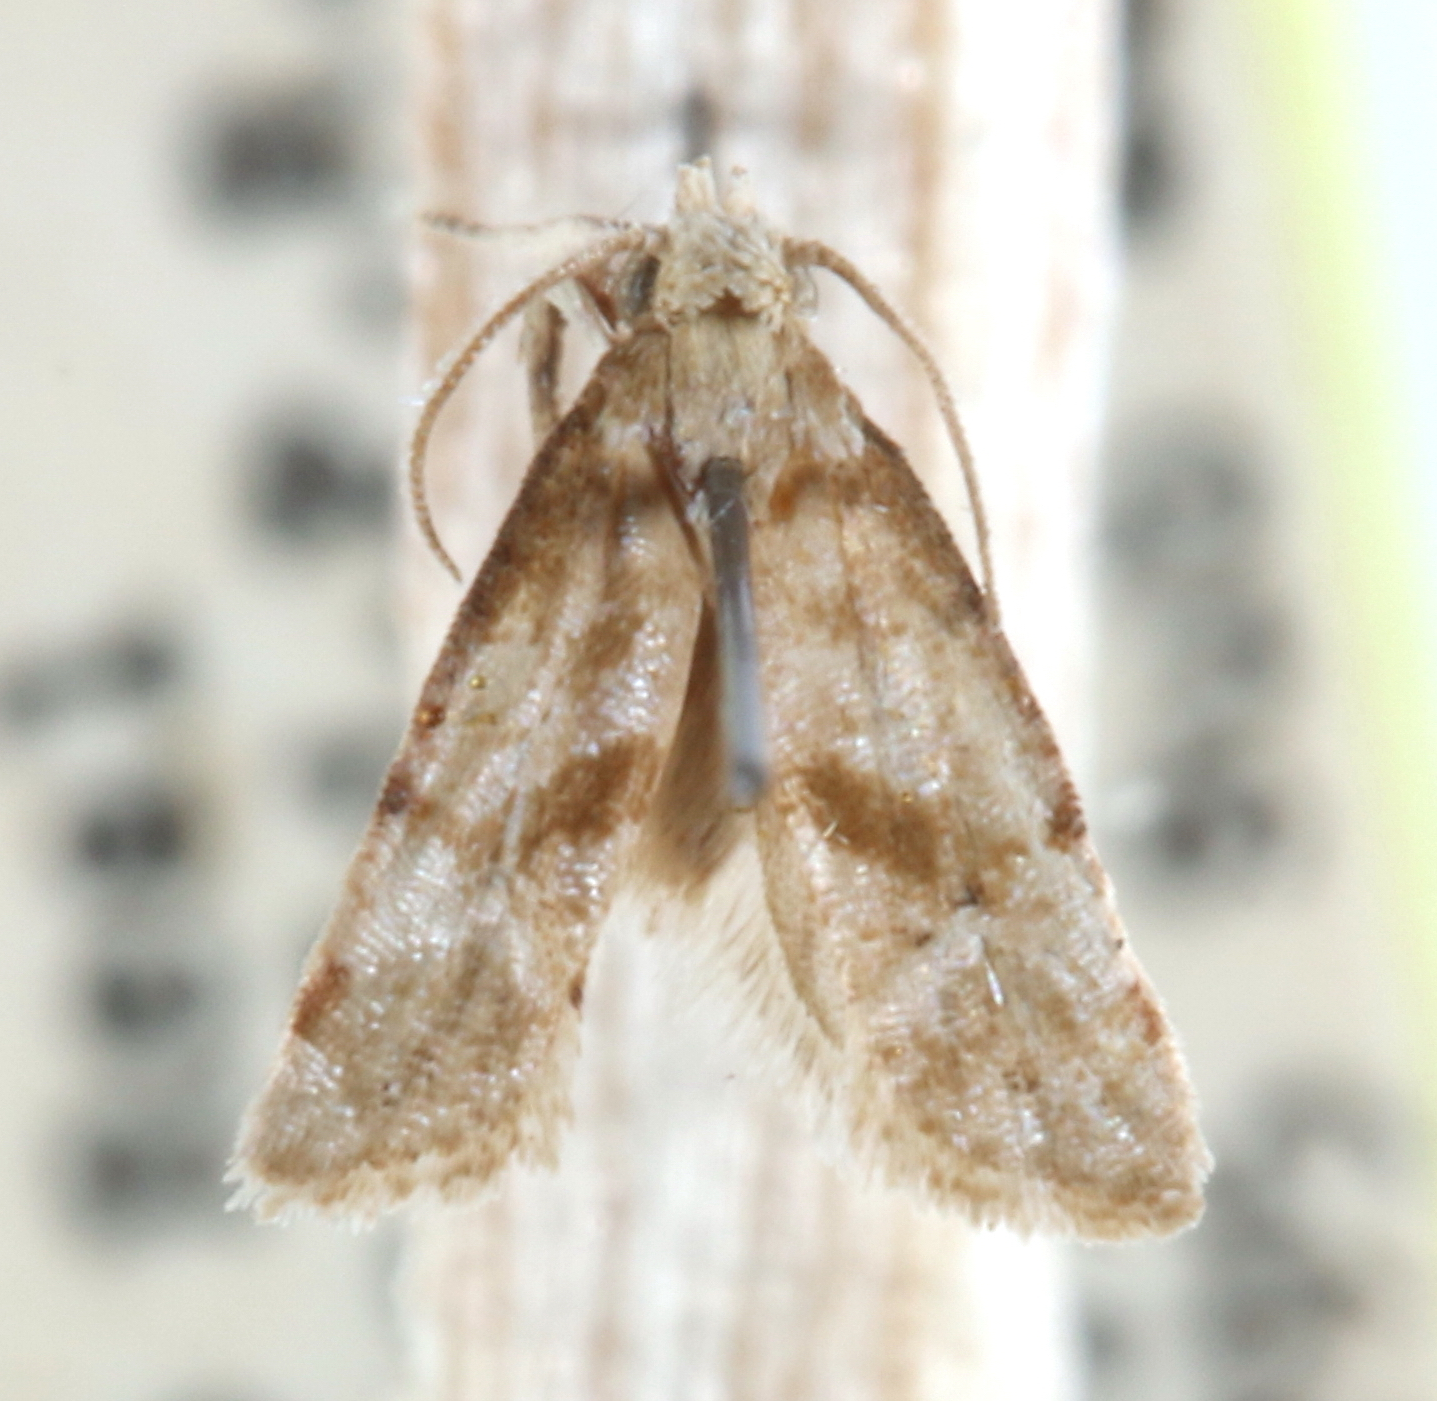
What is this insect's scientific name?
Phalonidia subolivacea
